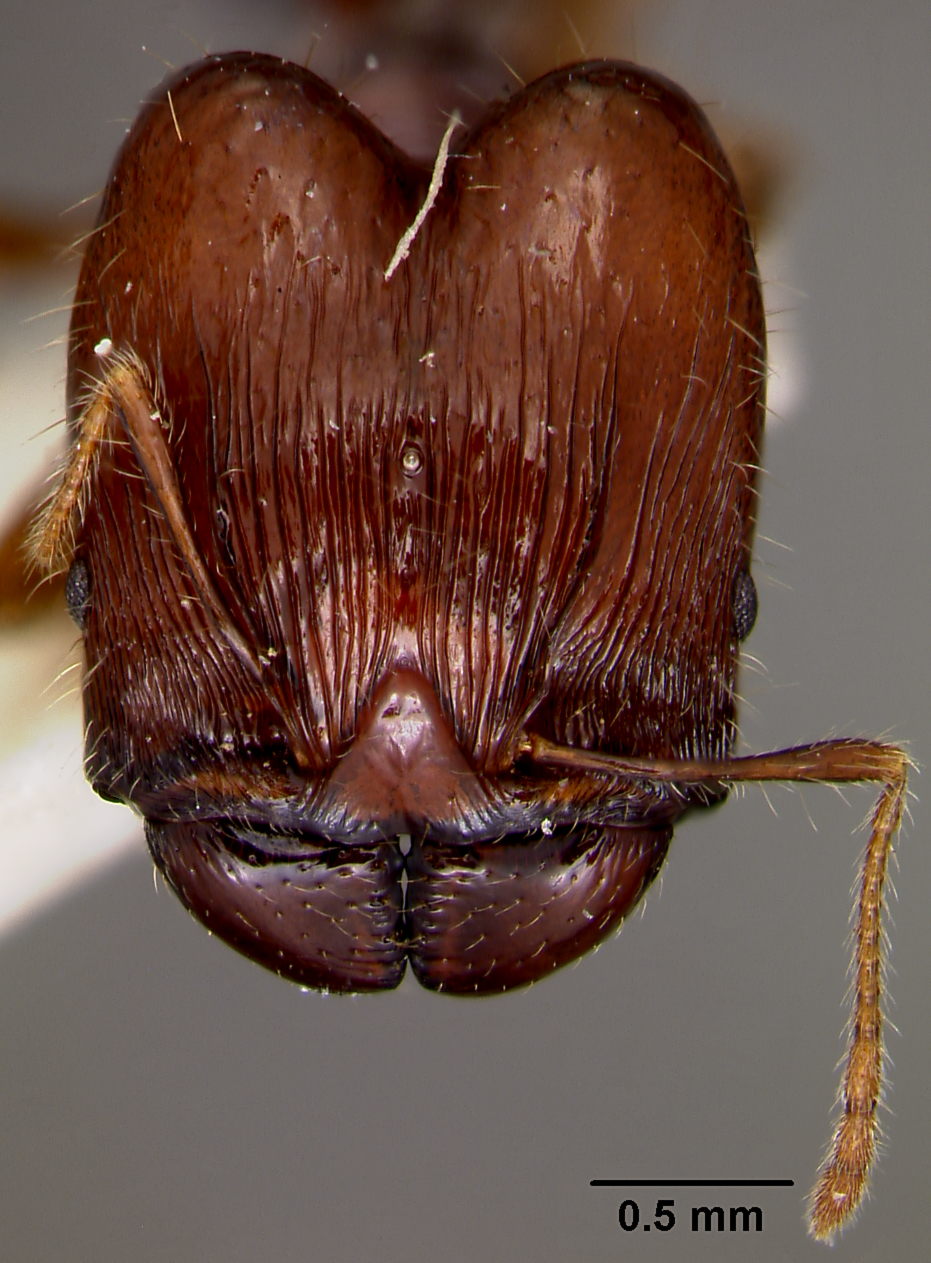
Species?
Pheidole roosevelti
